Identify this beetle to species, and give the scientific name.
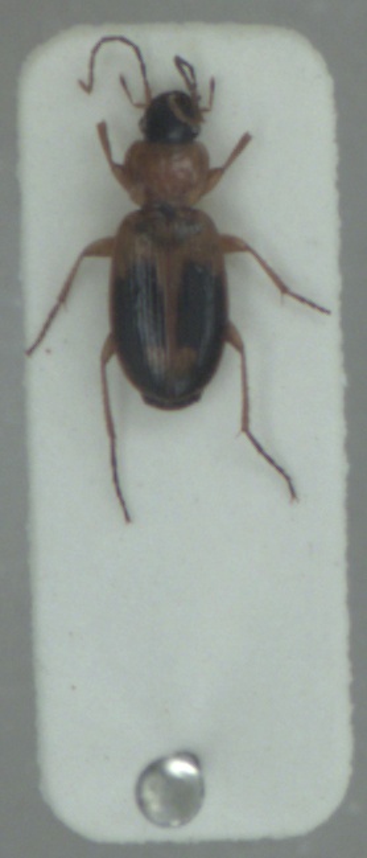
Badister bullatus
